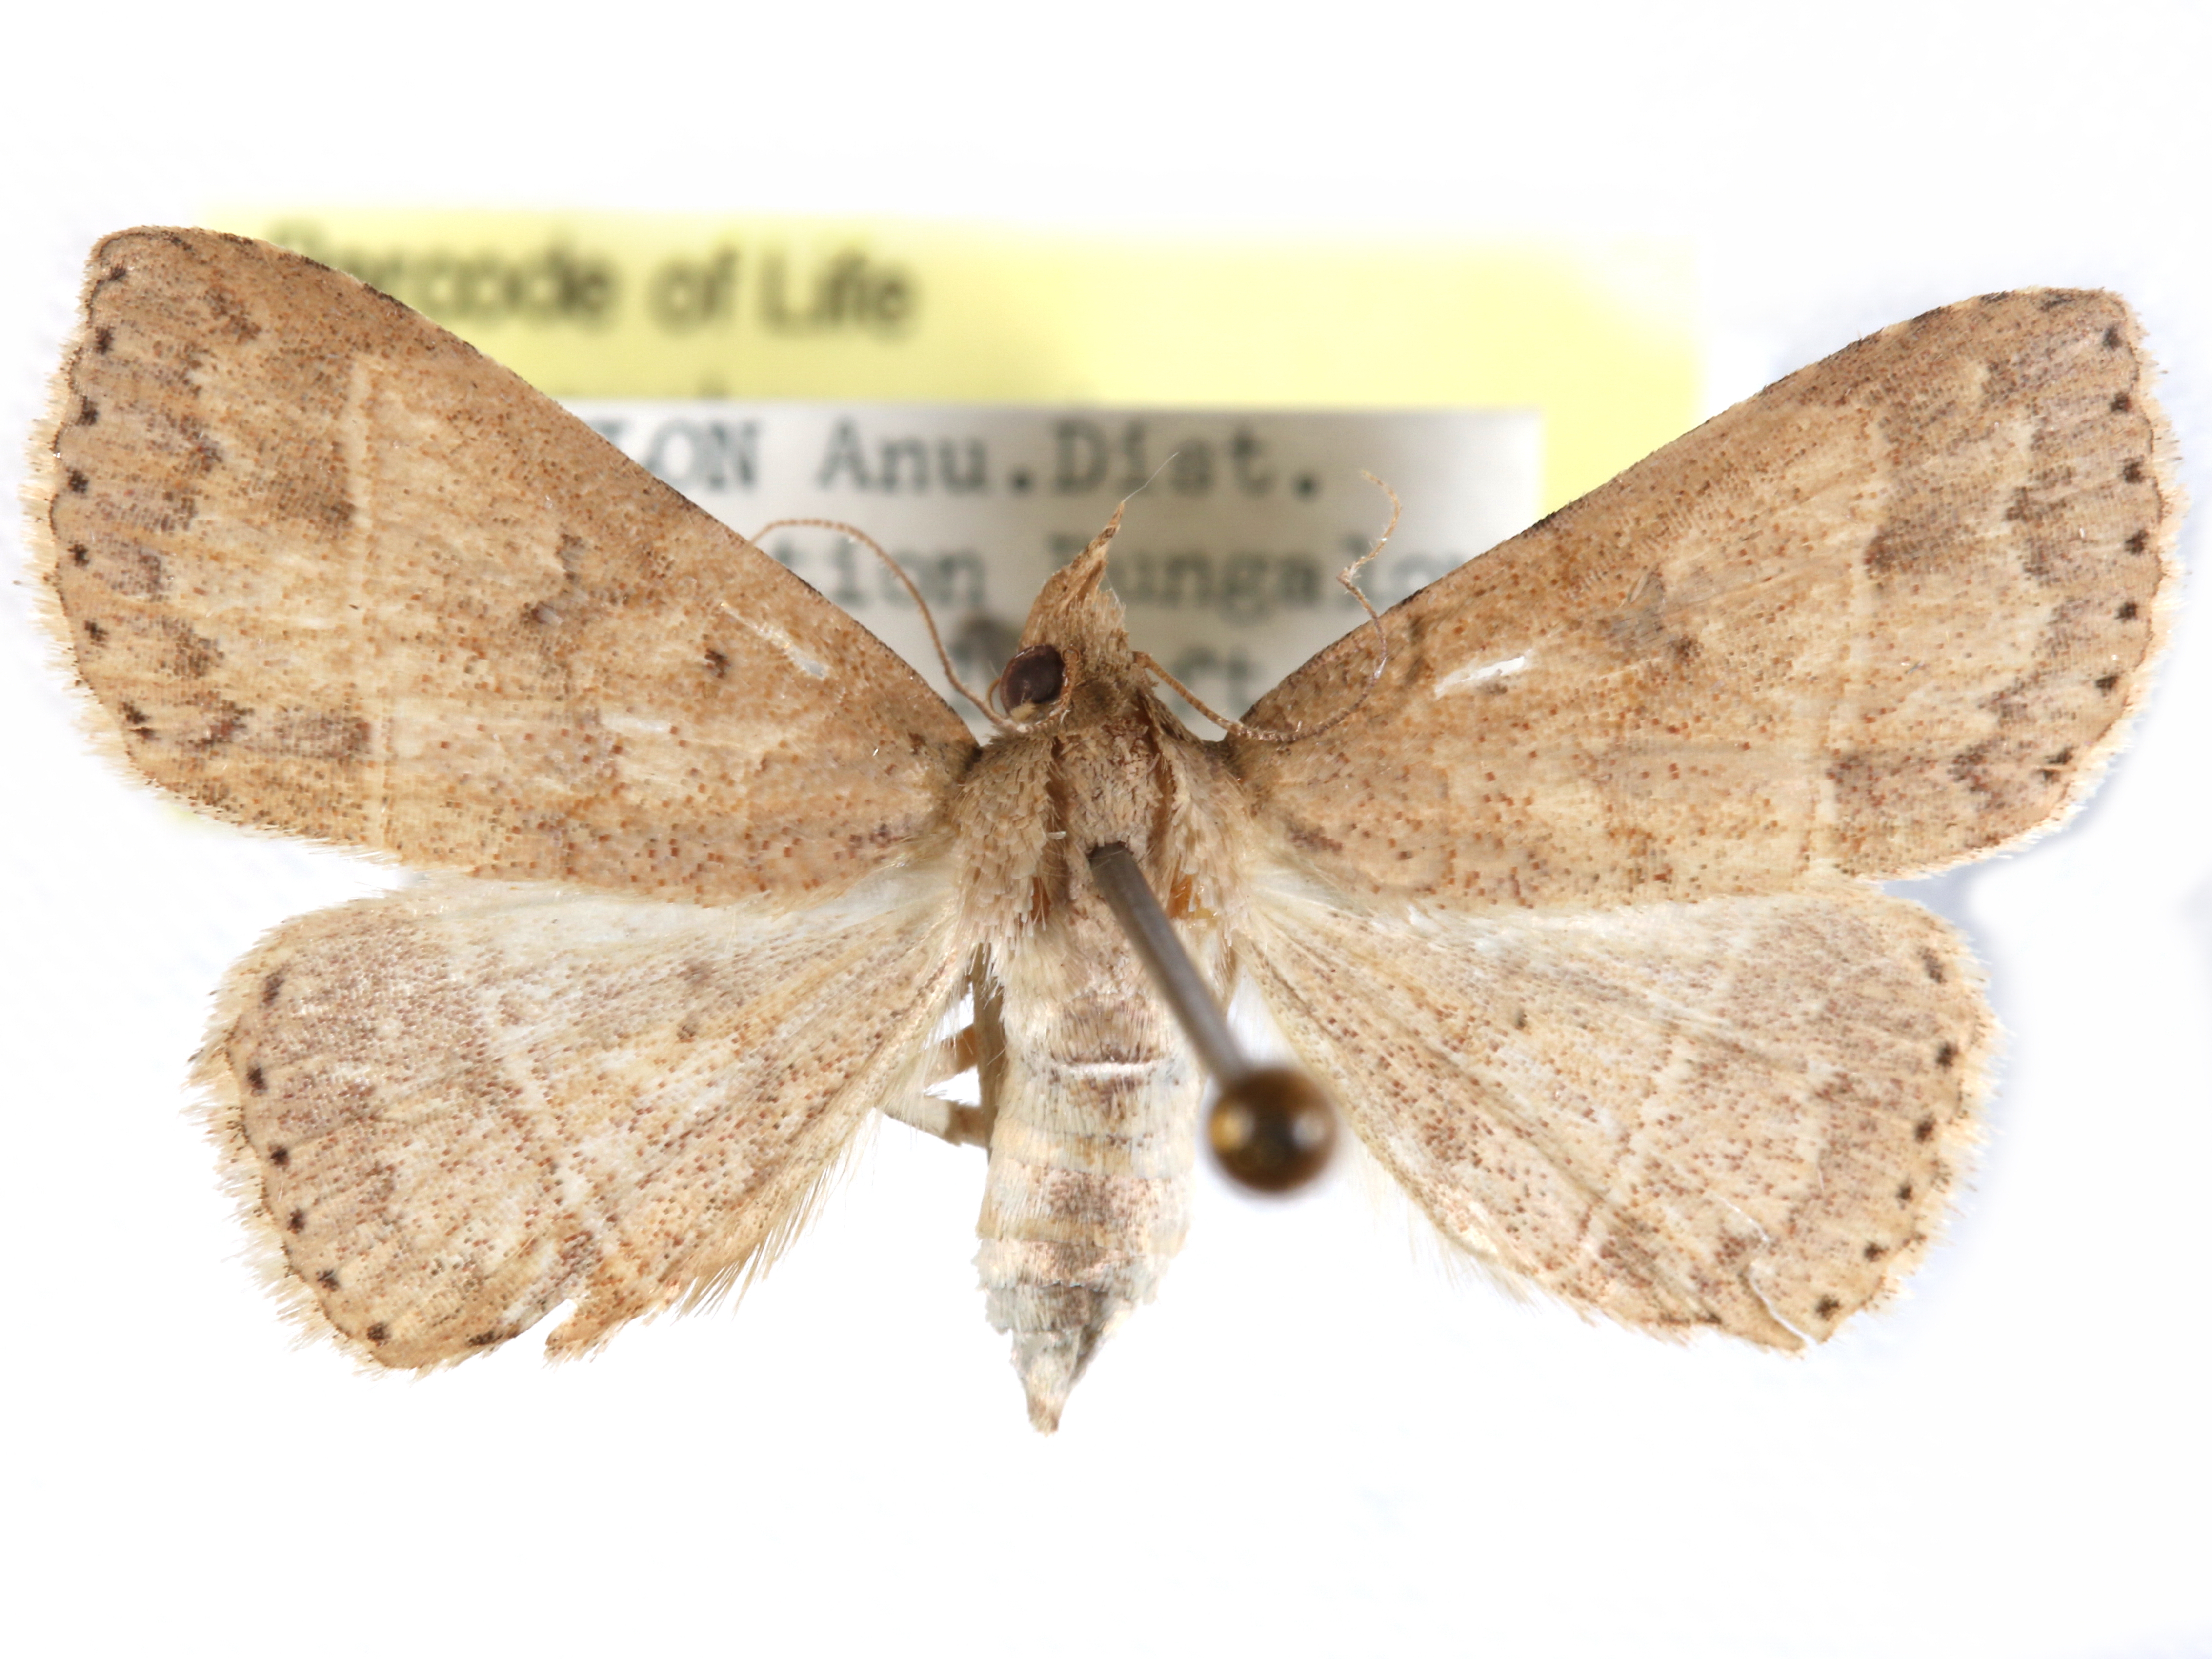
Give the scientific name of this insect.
Sarcopteron punctimargo
